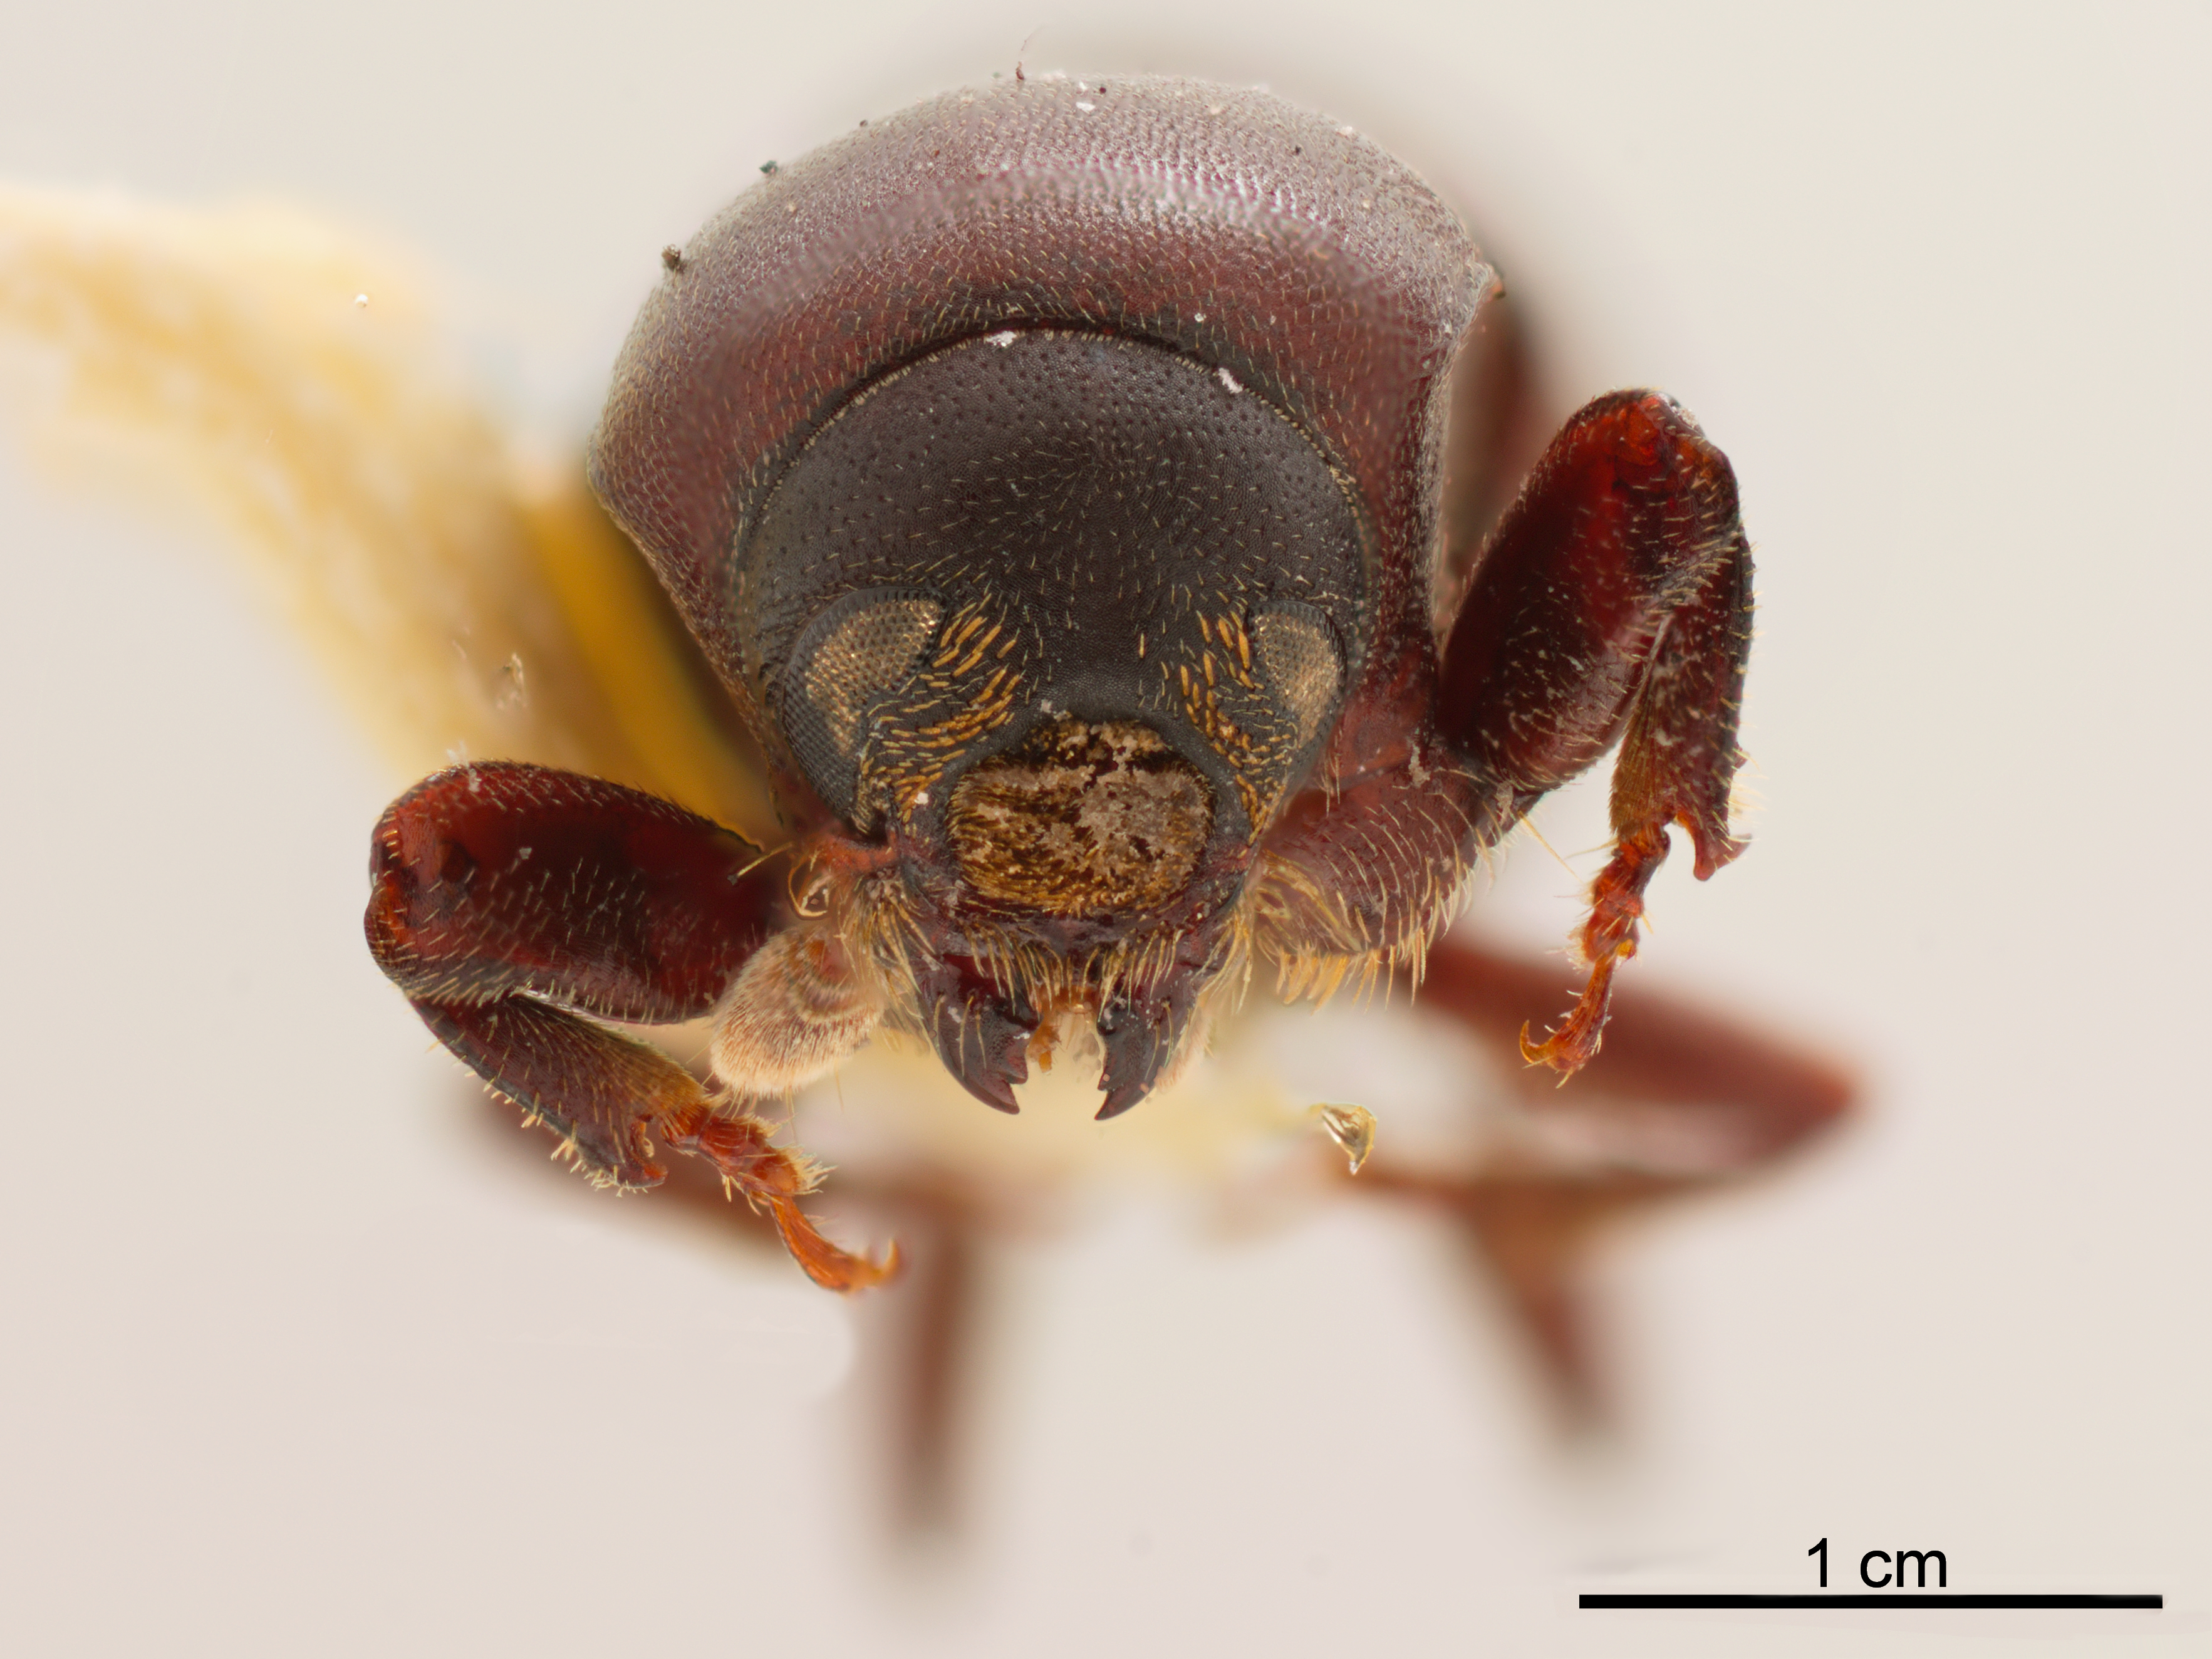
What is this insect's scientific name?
Eupagiocerus vastus
